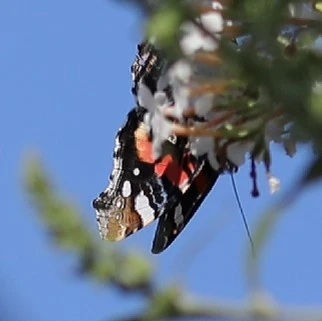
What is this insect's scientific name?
Vanessa atalanta
